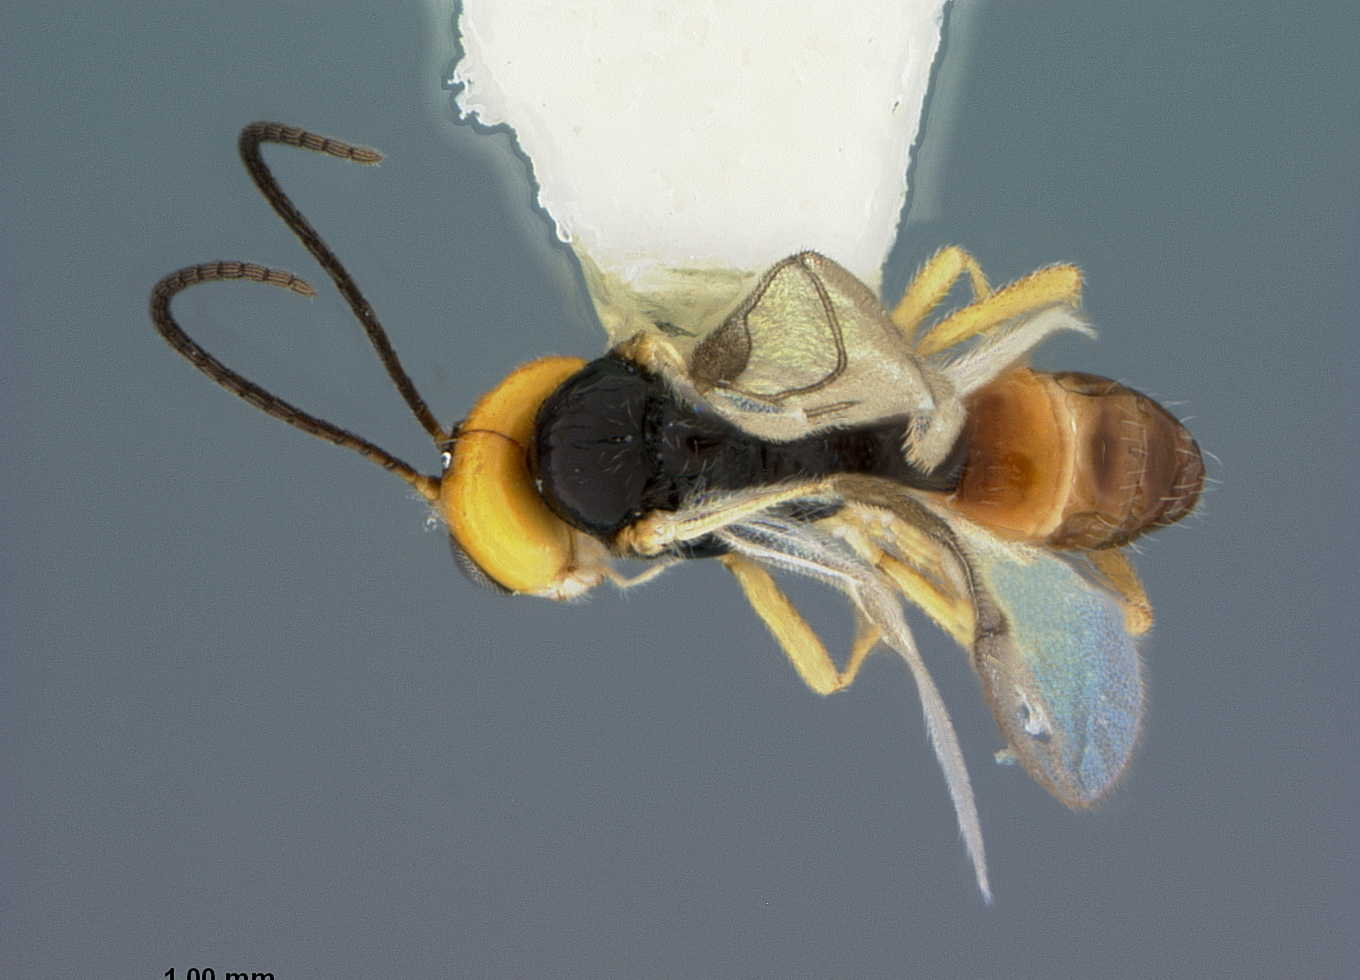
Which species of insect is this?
Epimicta konzaensis
